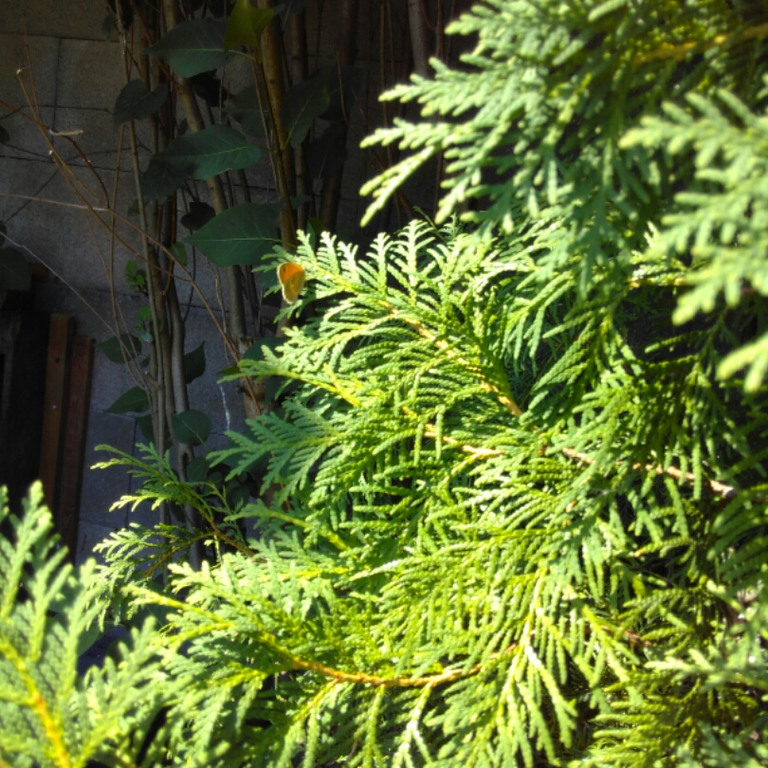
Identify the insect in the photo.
Coenonympha pamphilus
